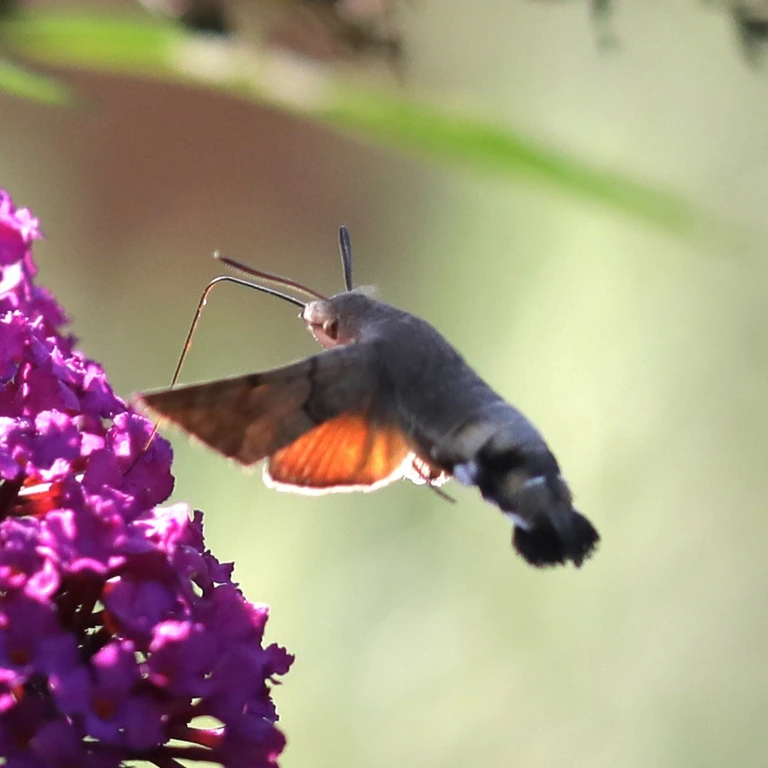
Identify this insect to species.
Macroglossum stellatarum
